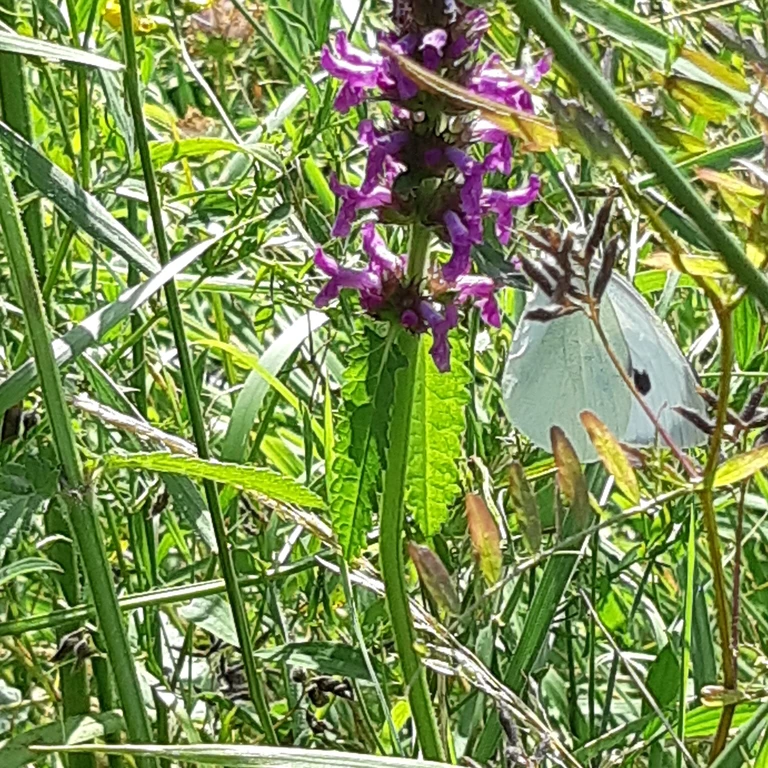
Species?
Pieris brassicae
